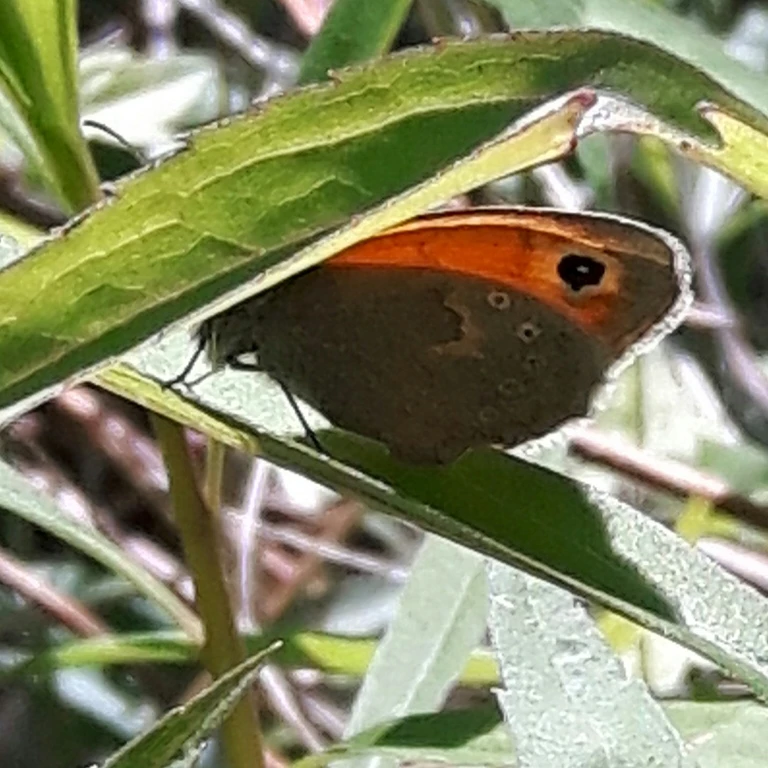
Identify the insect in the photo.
Coenonympha pamphilus
